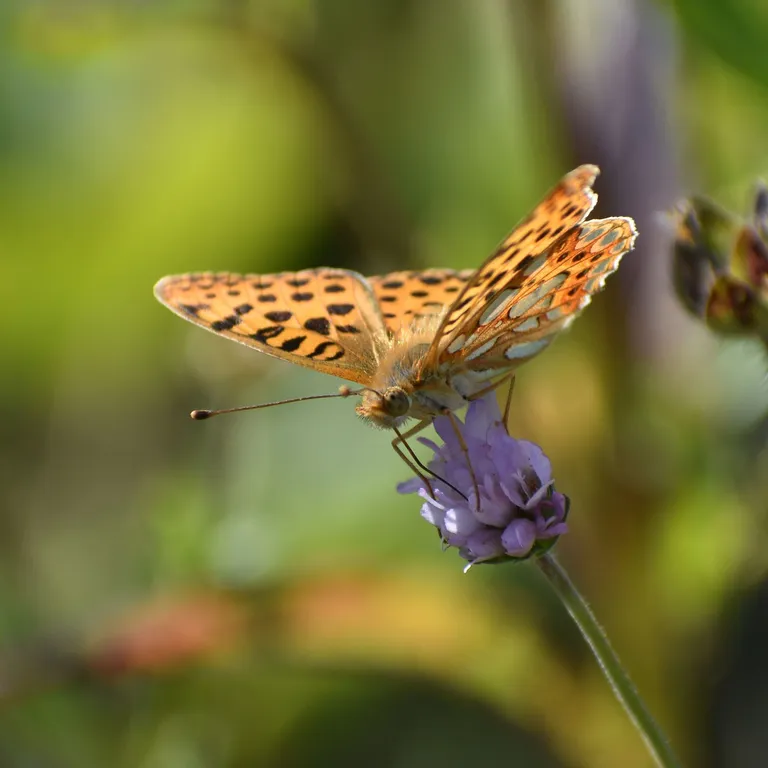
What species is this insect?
Issoria lathonia
